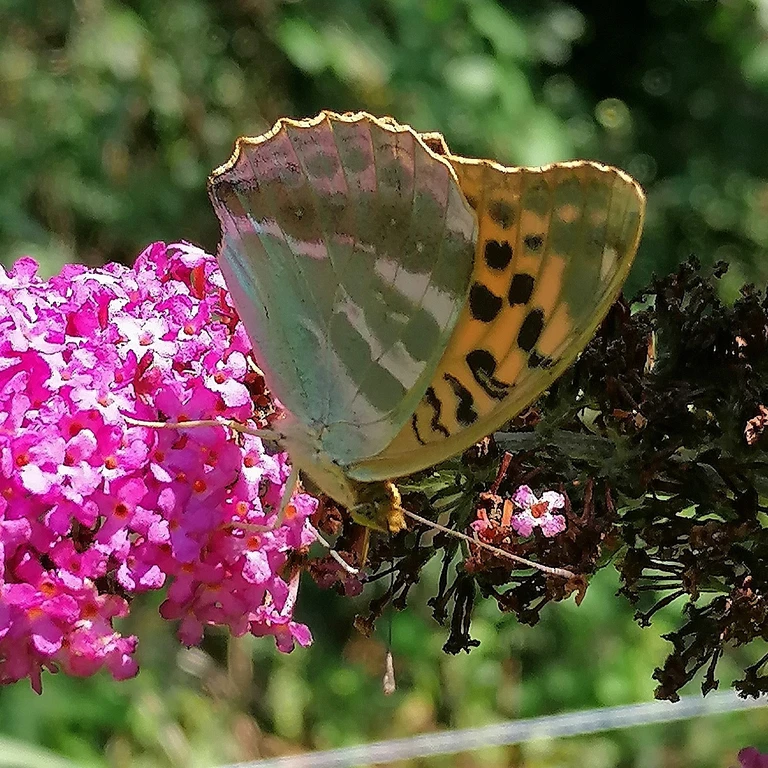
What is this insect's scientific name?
Argynnis paphia
